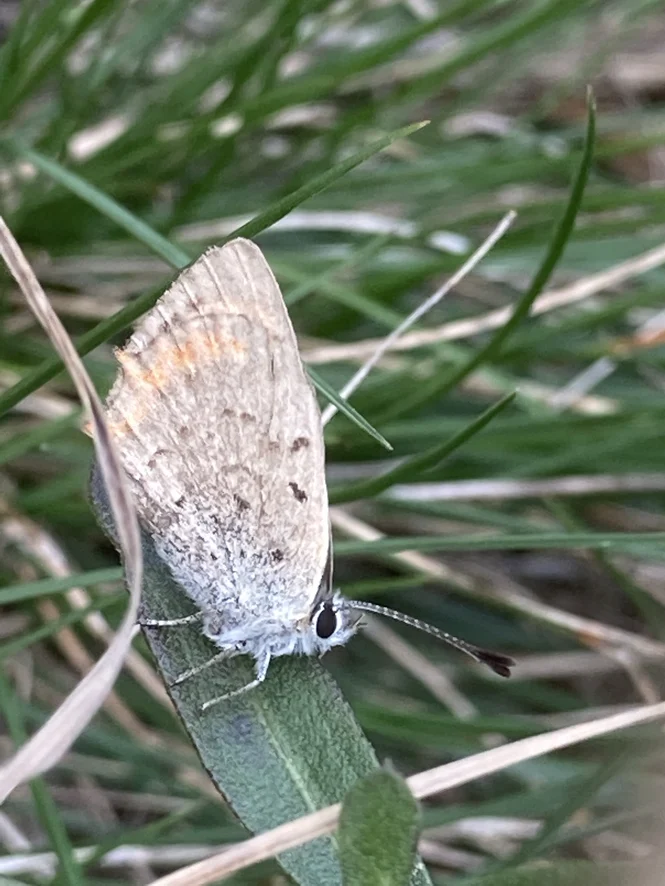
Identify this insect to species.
Lycaena phlaeas
